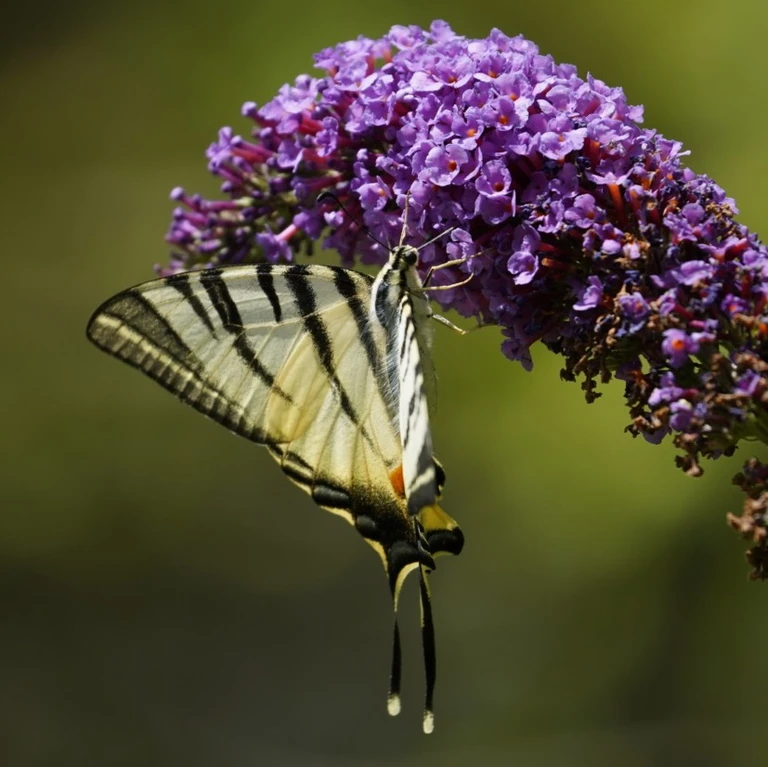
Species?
Iphiclides podalirius
